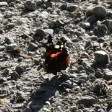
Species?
Vanessa atalanta
